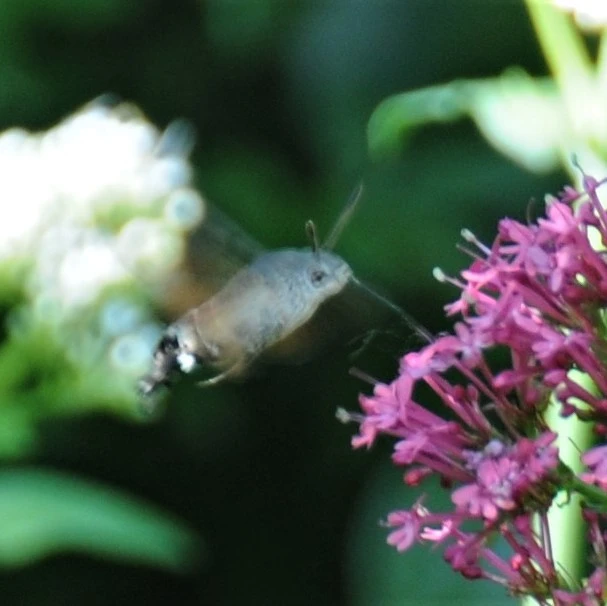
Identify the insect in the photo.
Macroglossum stellatarum
